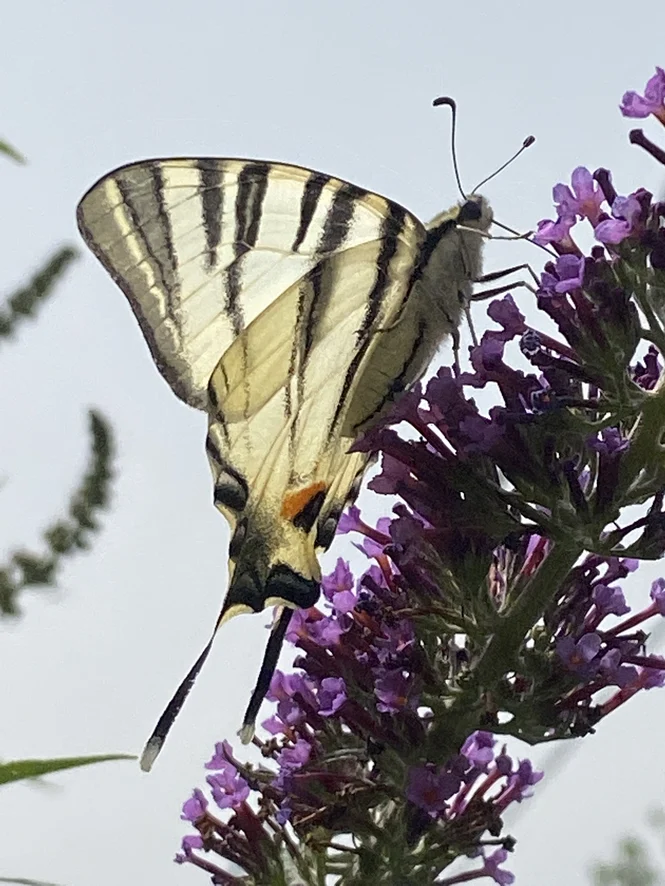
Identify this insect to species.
Iphiclides podalirius
